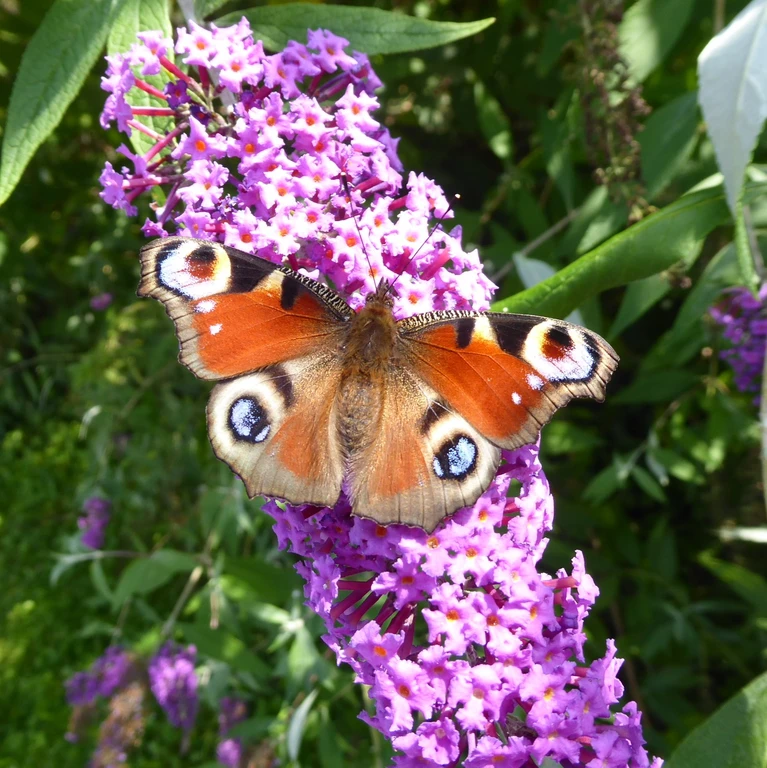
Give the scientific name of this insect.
Aglais io
